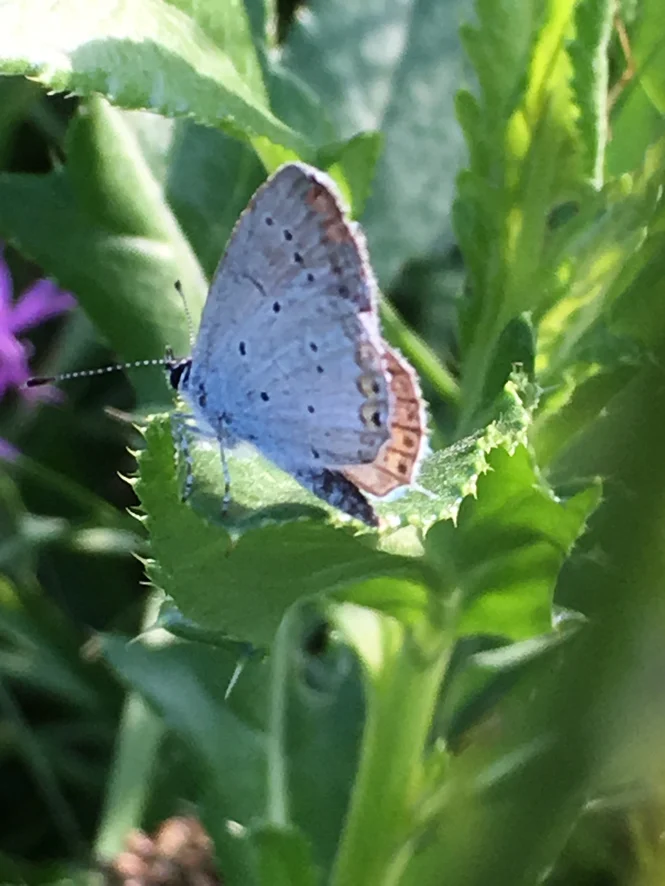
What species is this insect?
Cupido argiades (also Elkalyce argiades)
